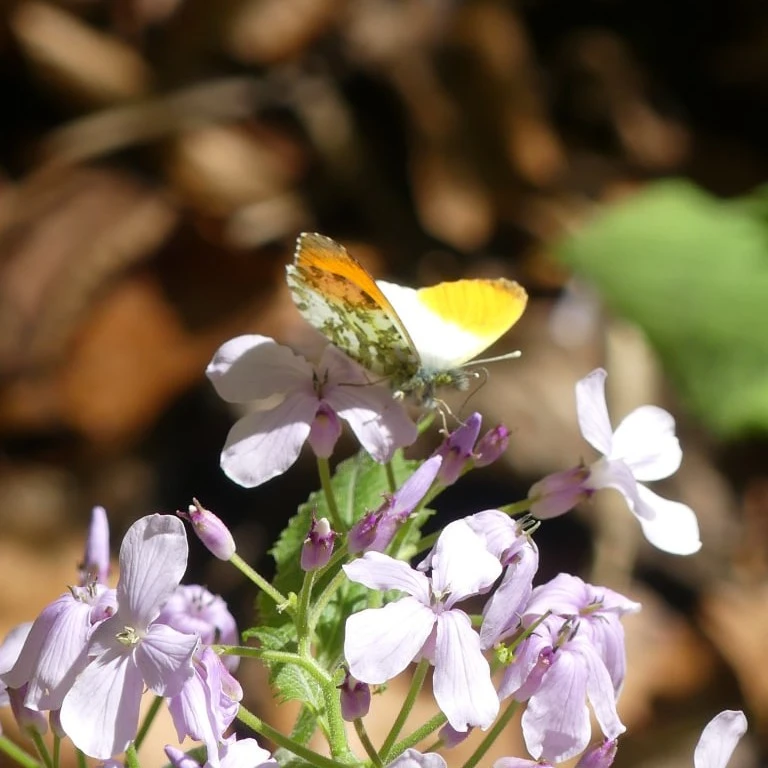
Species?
Anthocharis cardamines
